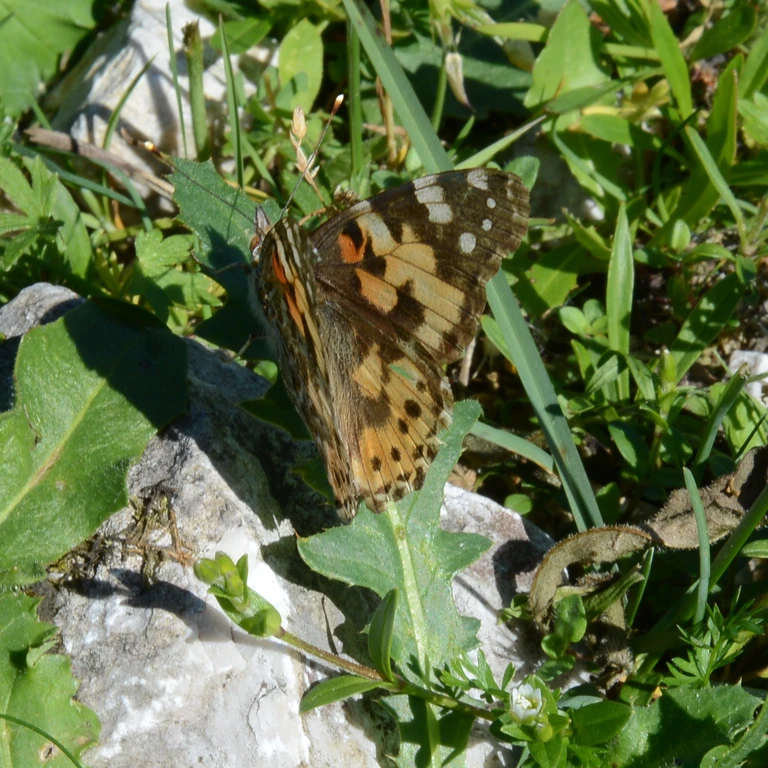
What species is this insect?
Vanessa cardui
